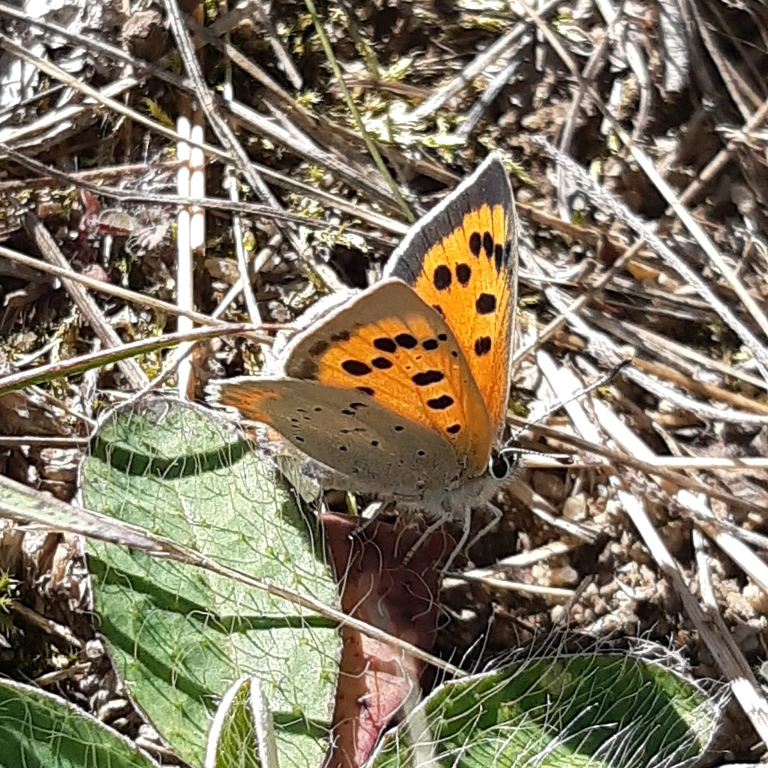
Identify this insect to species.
Lycaena phlaeas
